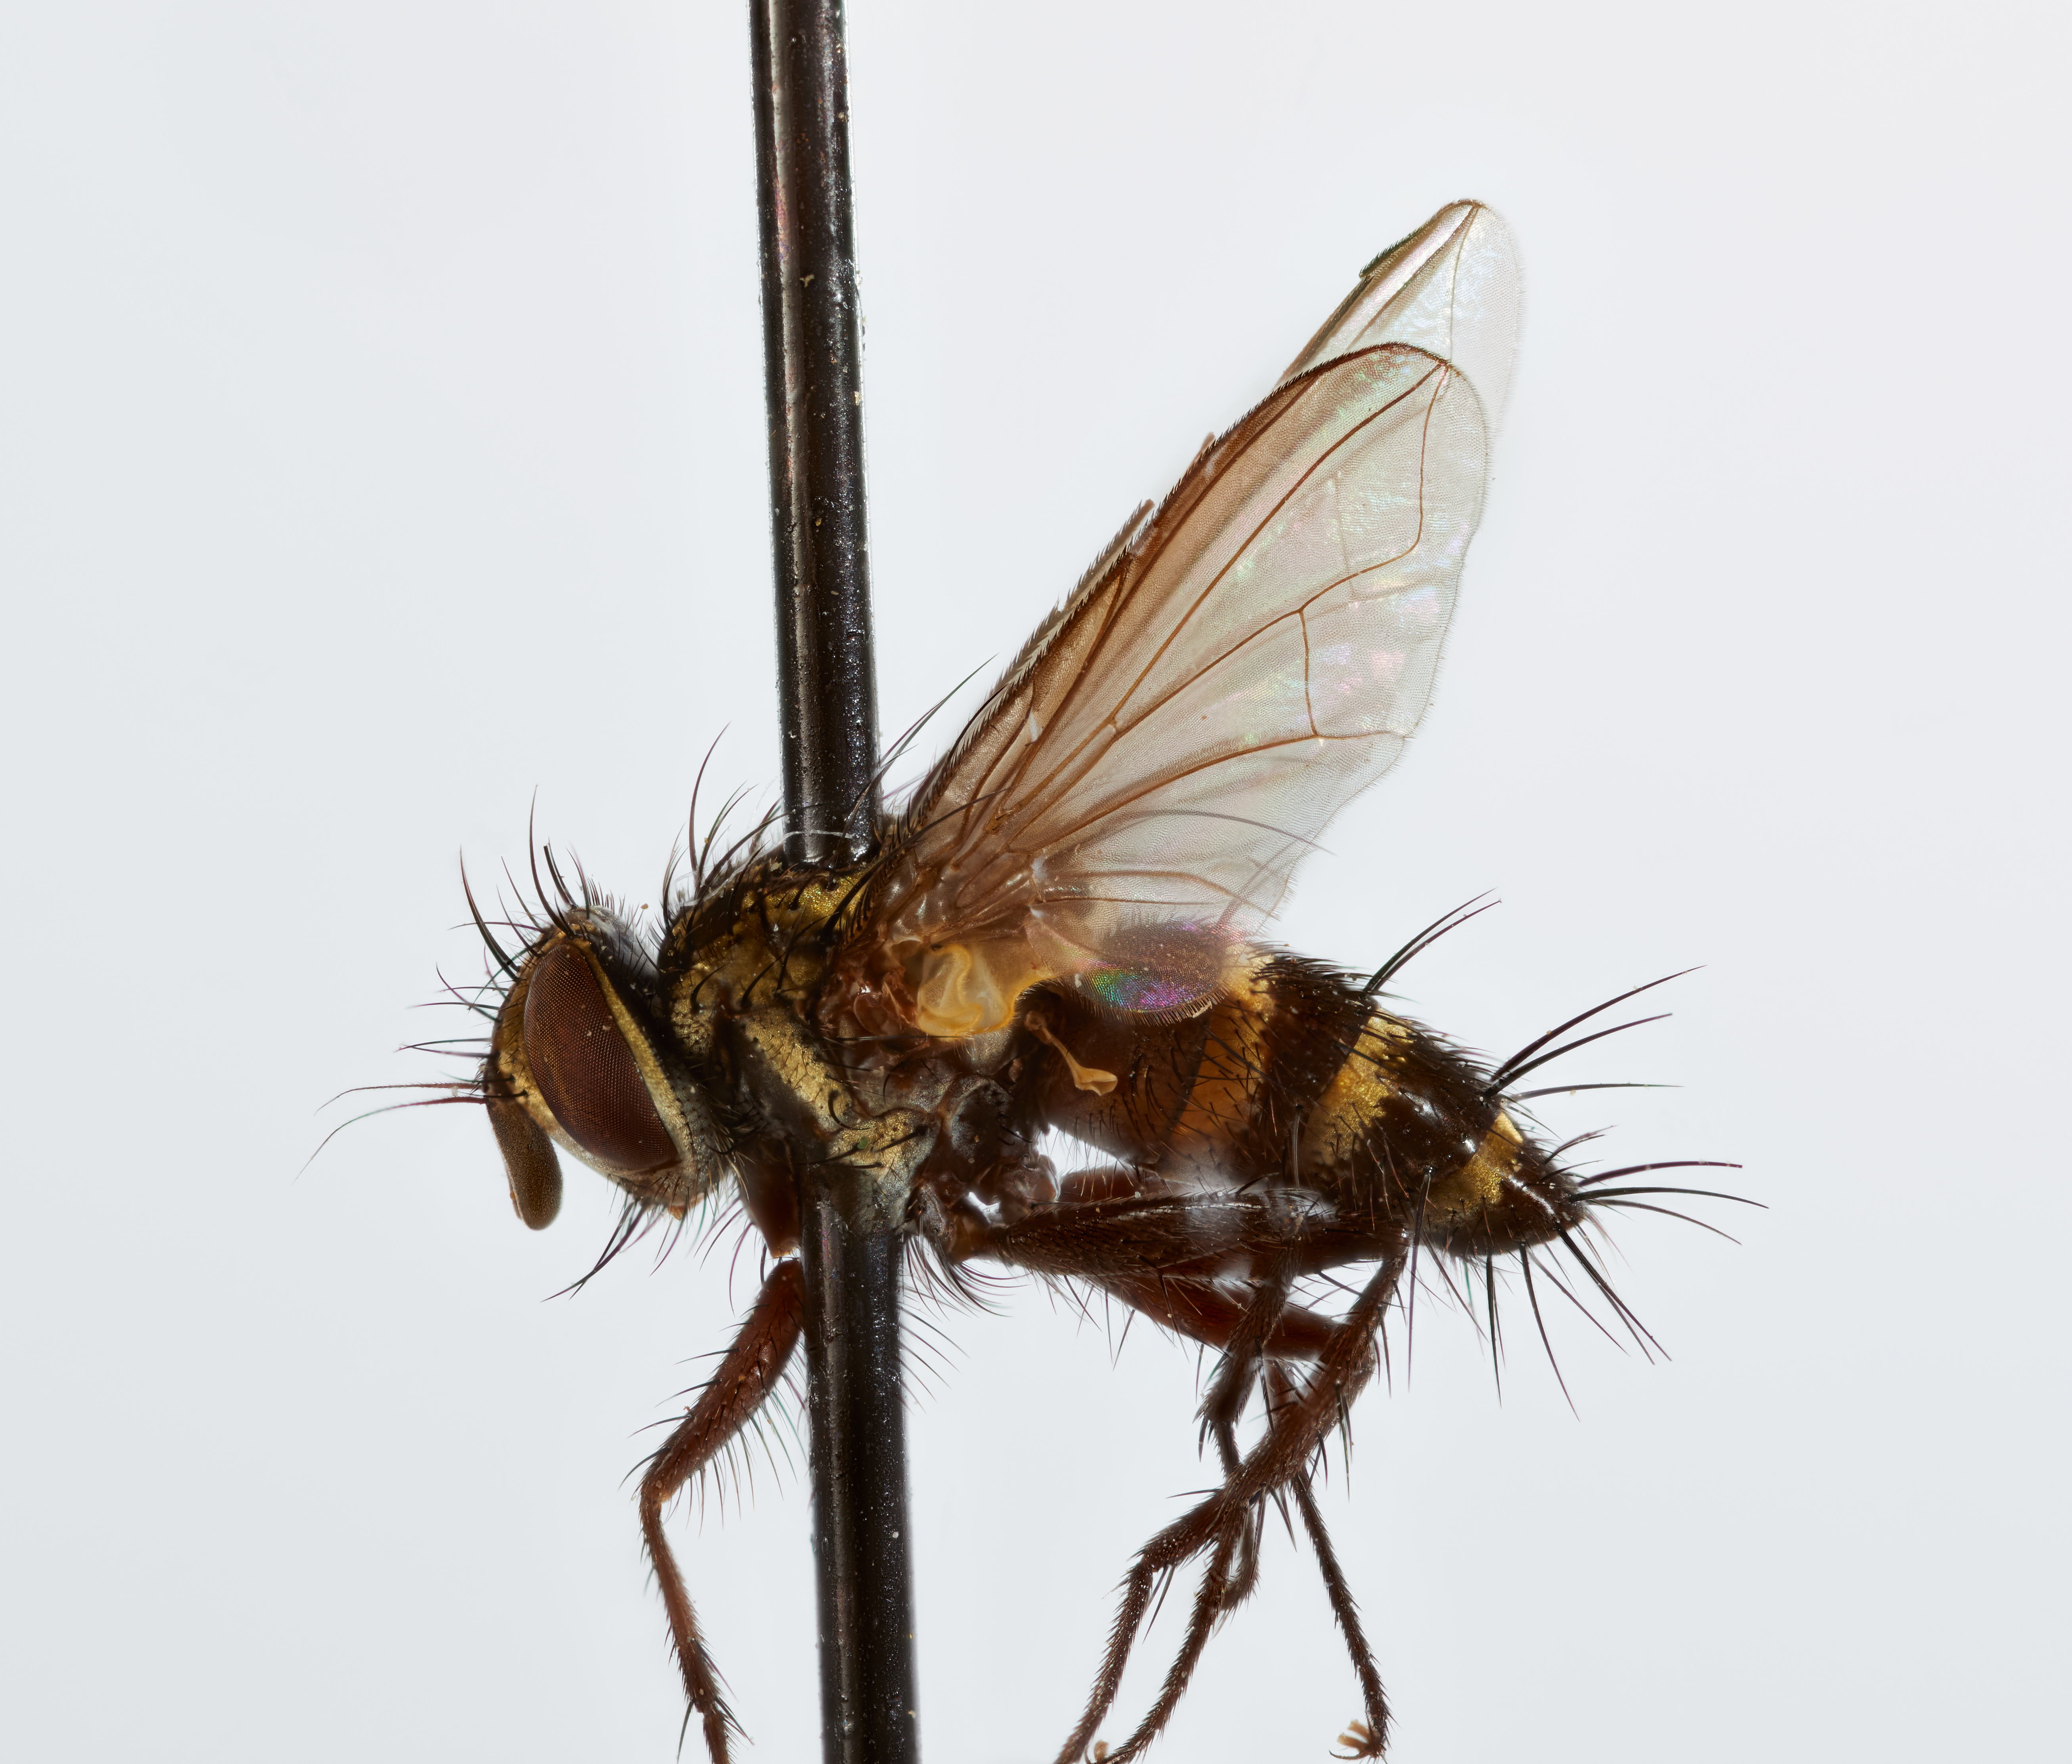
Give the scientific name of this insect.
Croesoactia cincta
